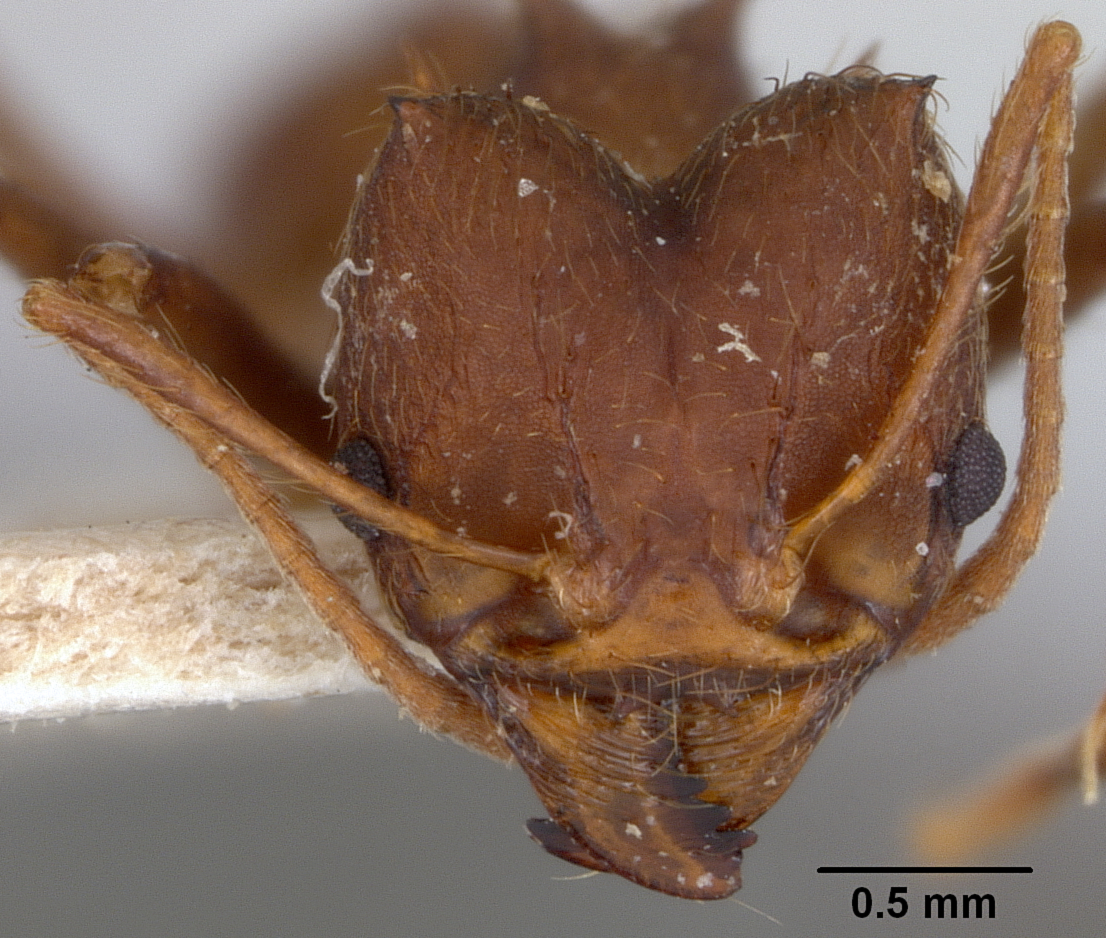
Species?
Atta sexdens
